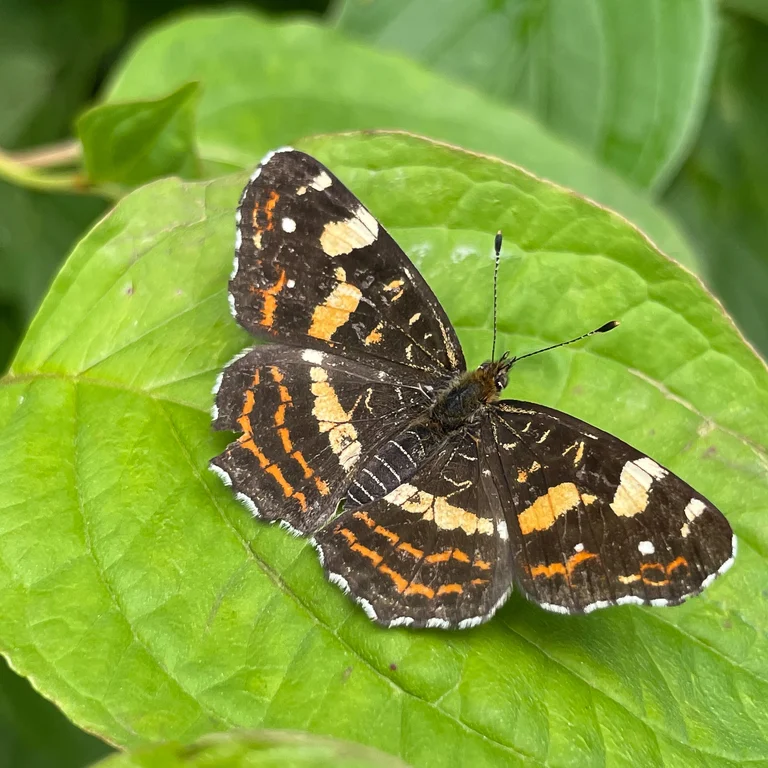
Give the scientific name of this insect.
Araschnia levana
